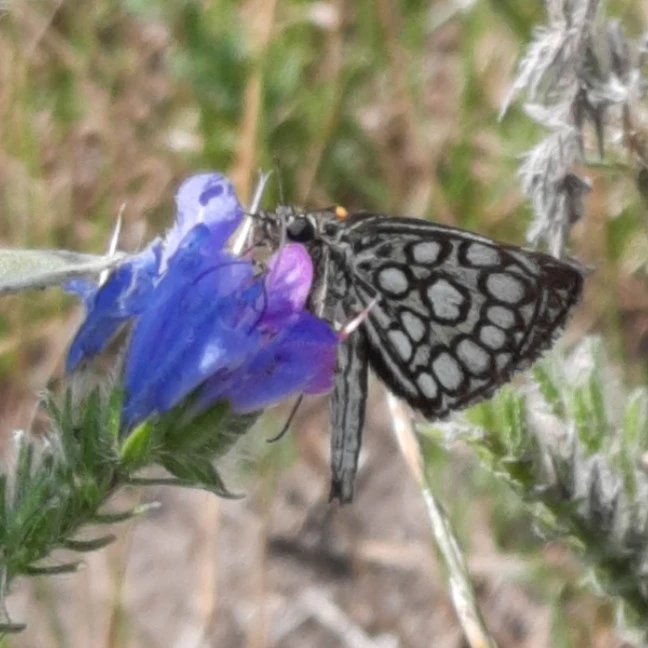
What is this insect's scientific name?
Heteropterus morpheus
